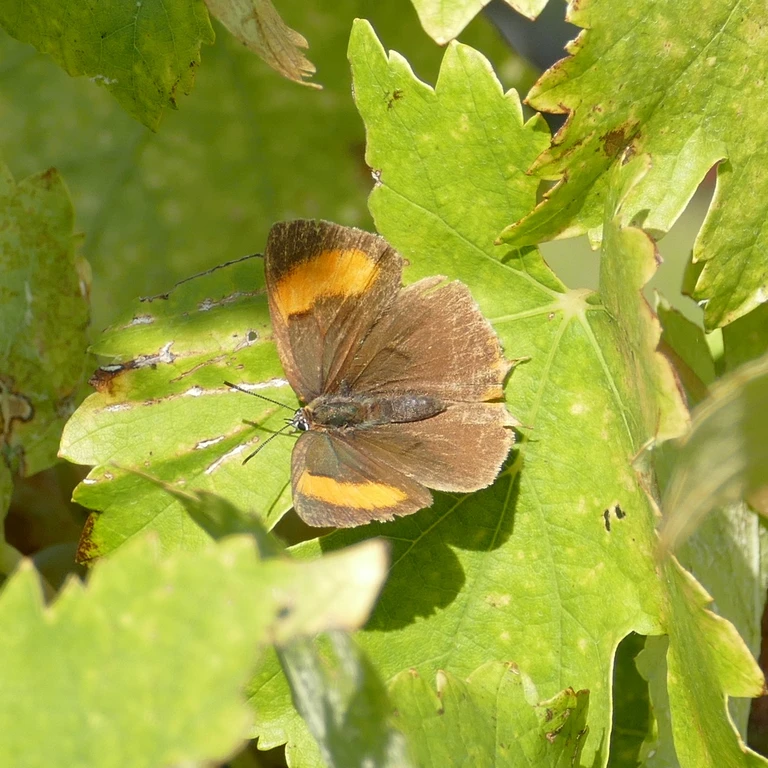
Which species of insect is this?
Thecla betulae
